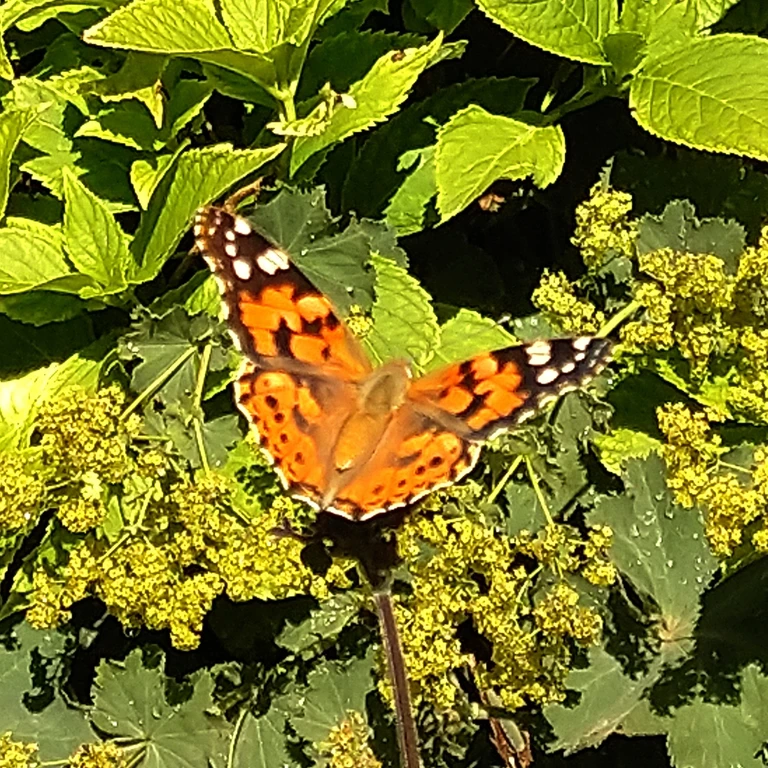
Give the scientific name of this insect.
Vanessa cardui
